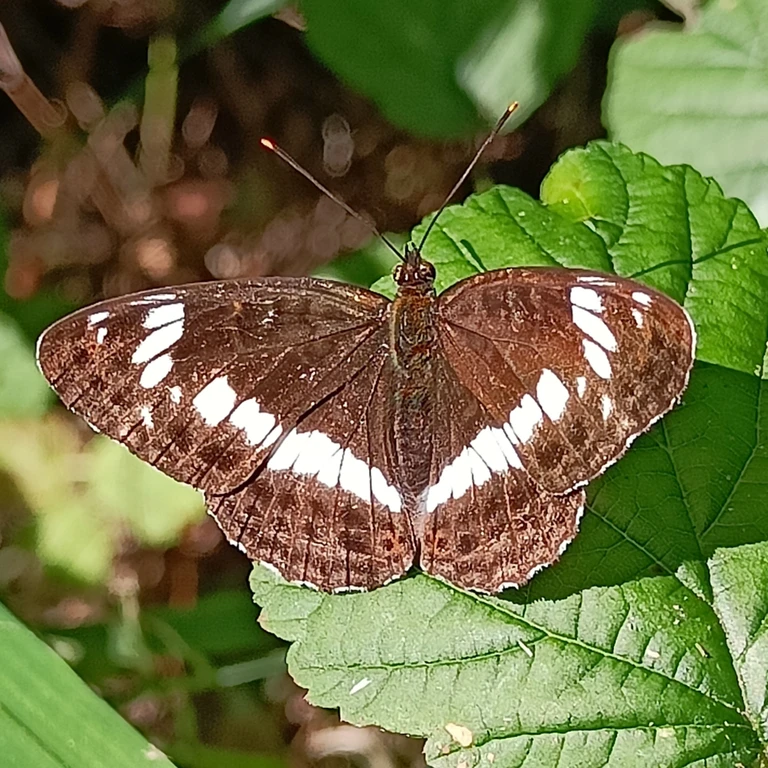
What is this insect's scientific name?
Limenitis camilla (also Ladoga camilla)
